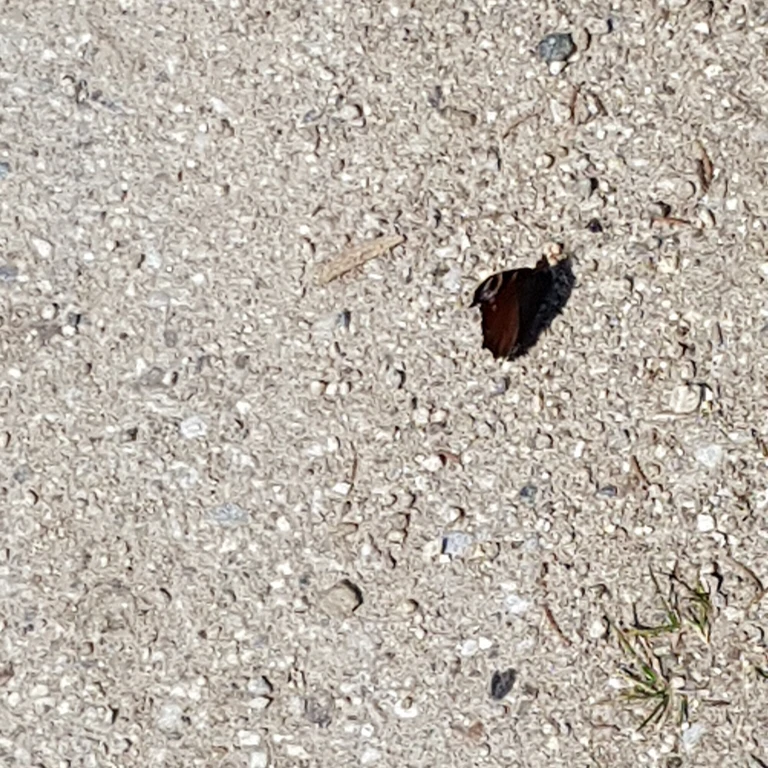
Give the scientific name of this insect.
Aglais io
